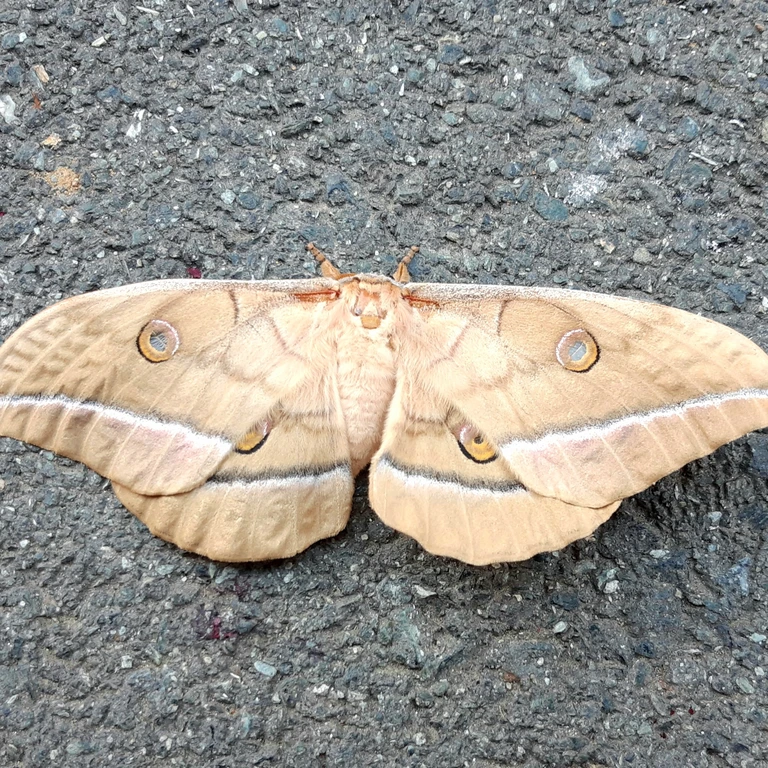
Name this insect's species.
Antheraea yamamai
